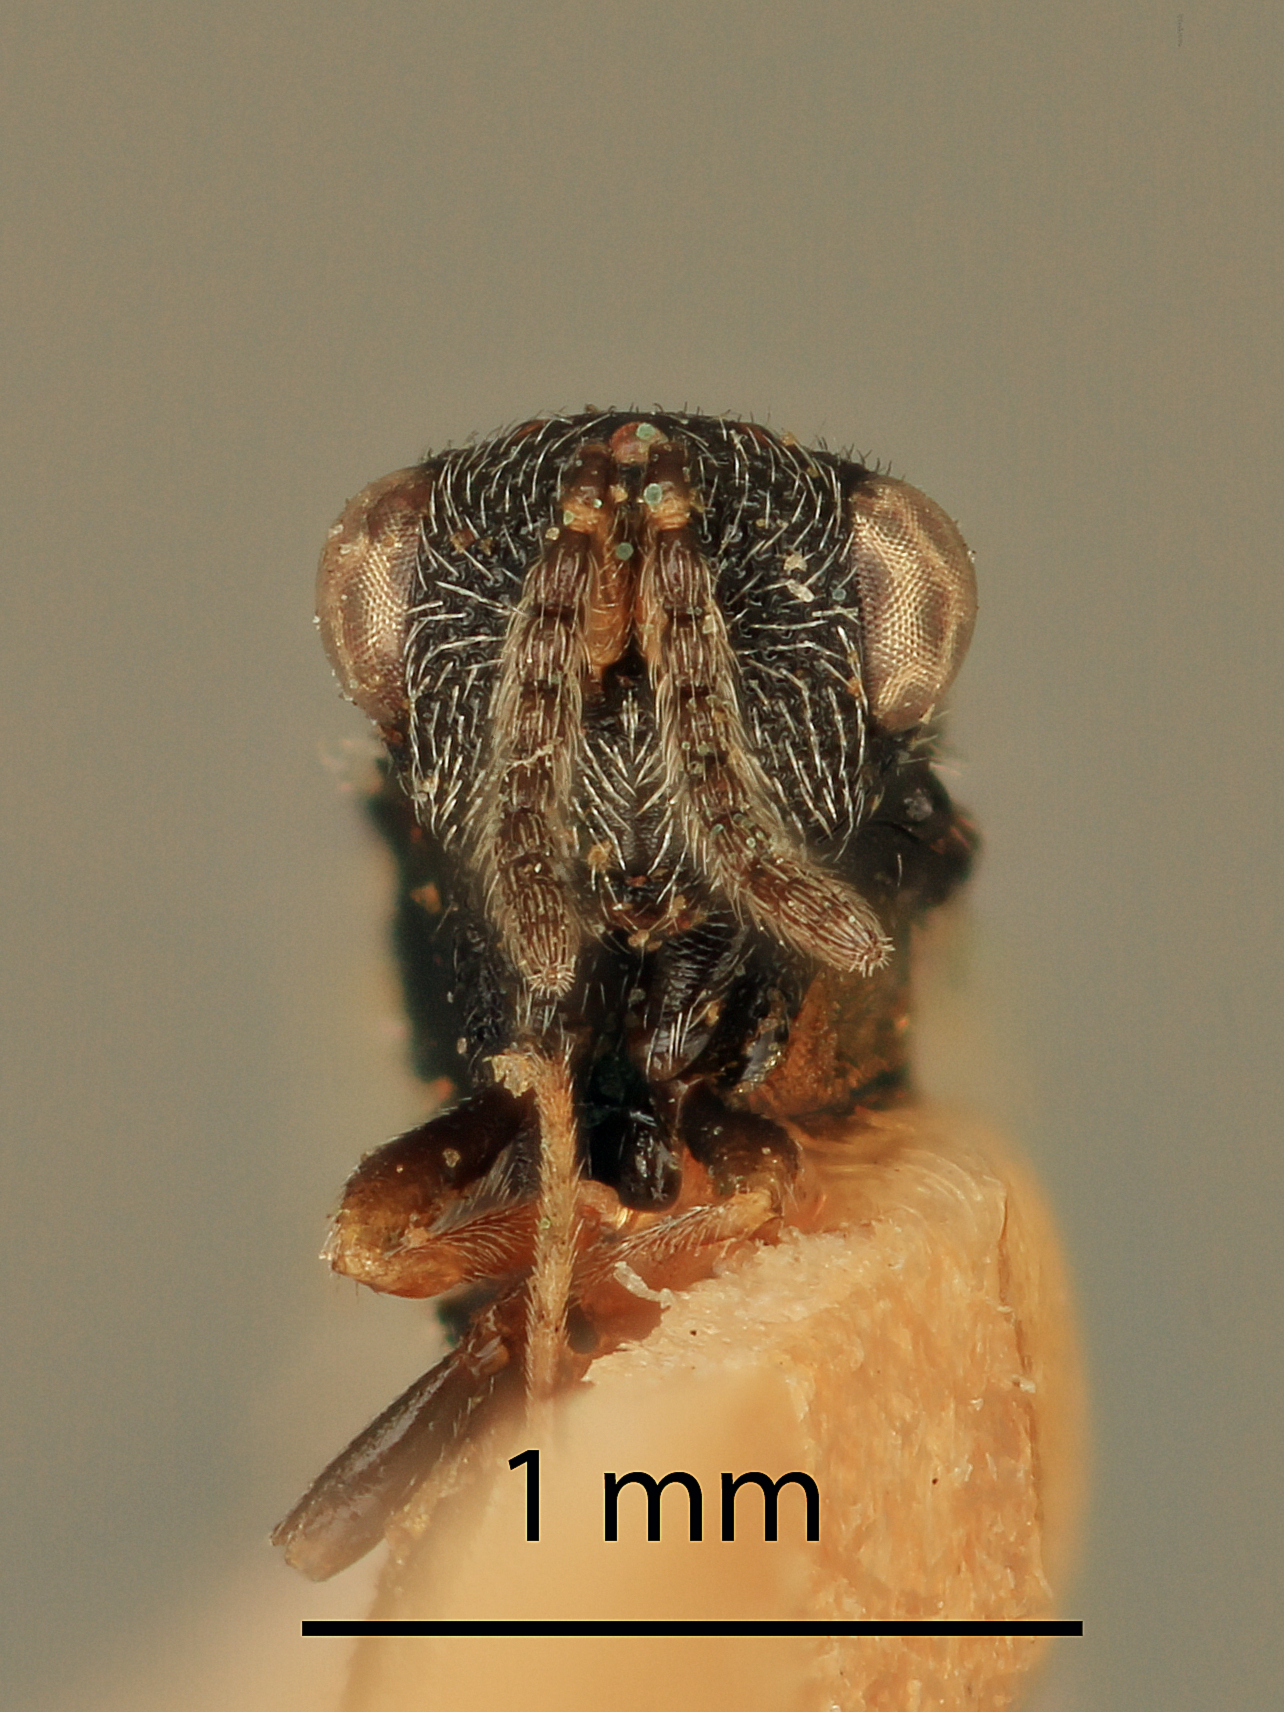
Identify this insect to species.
Tenuipetiolus rubra
